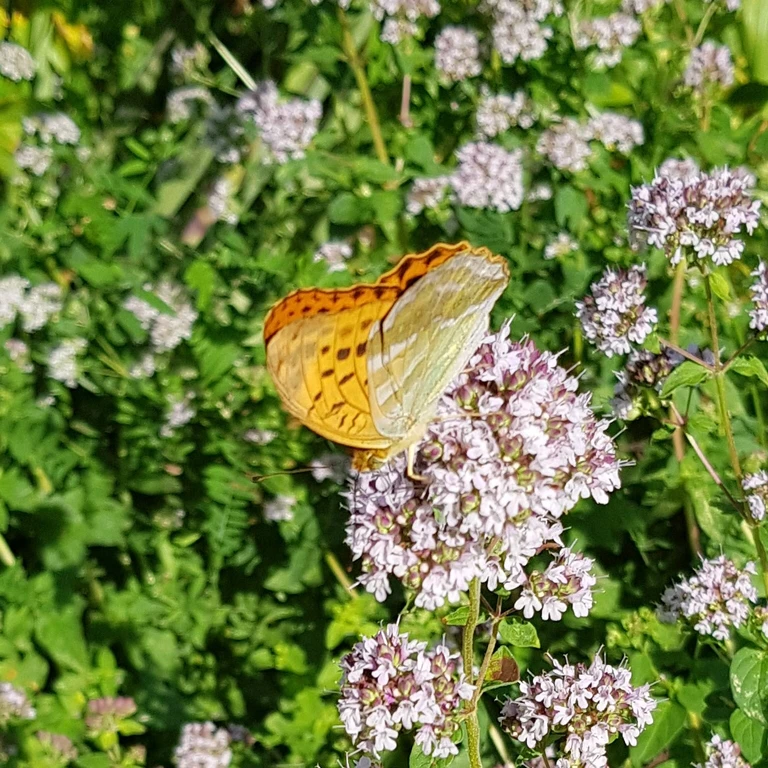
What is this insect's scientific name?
Argynnis paphia
